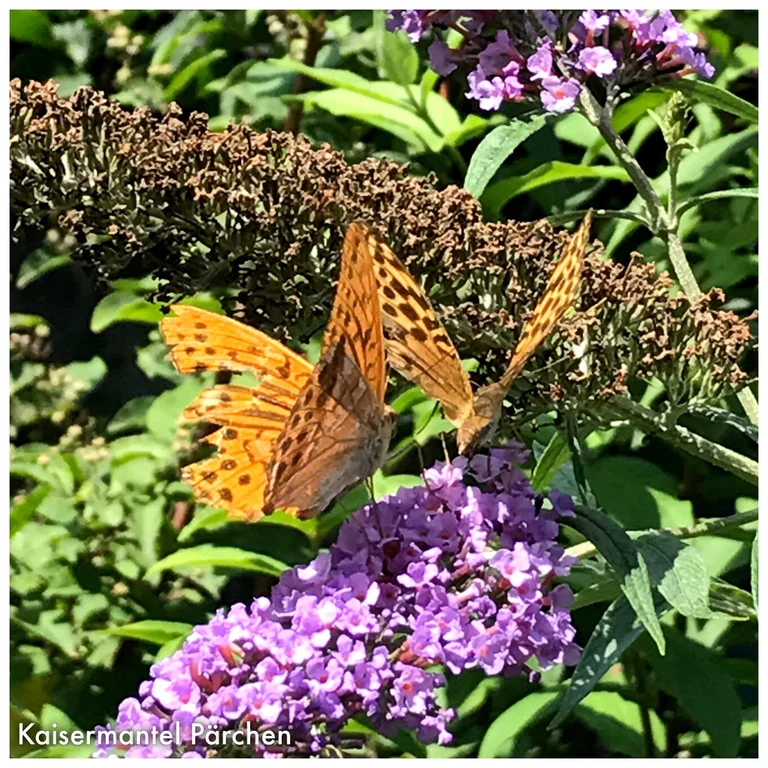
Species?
Argynnis paphia
